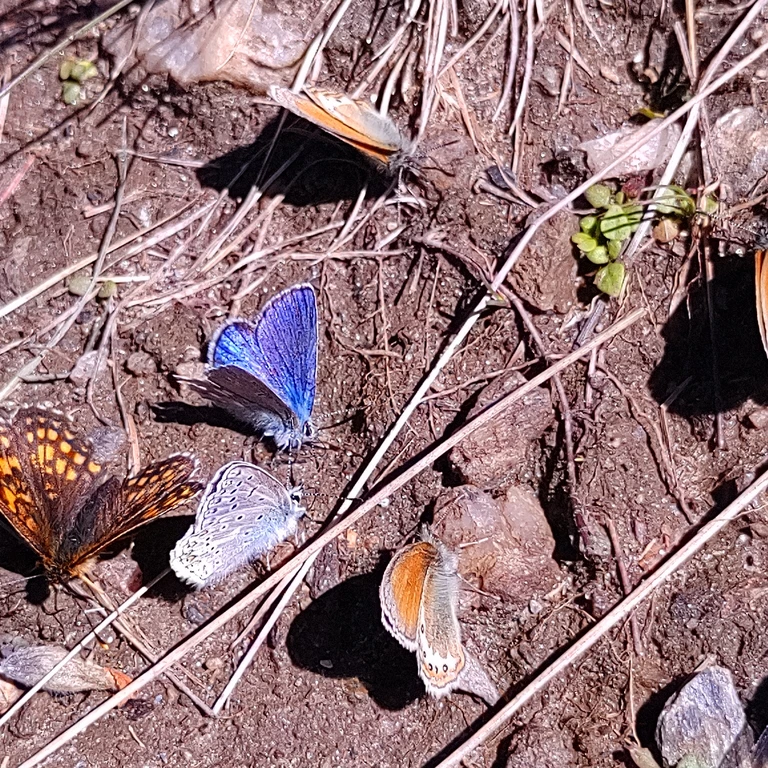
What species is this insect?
Coenonympha gardetta
